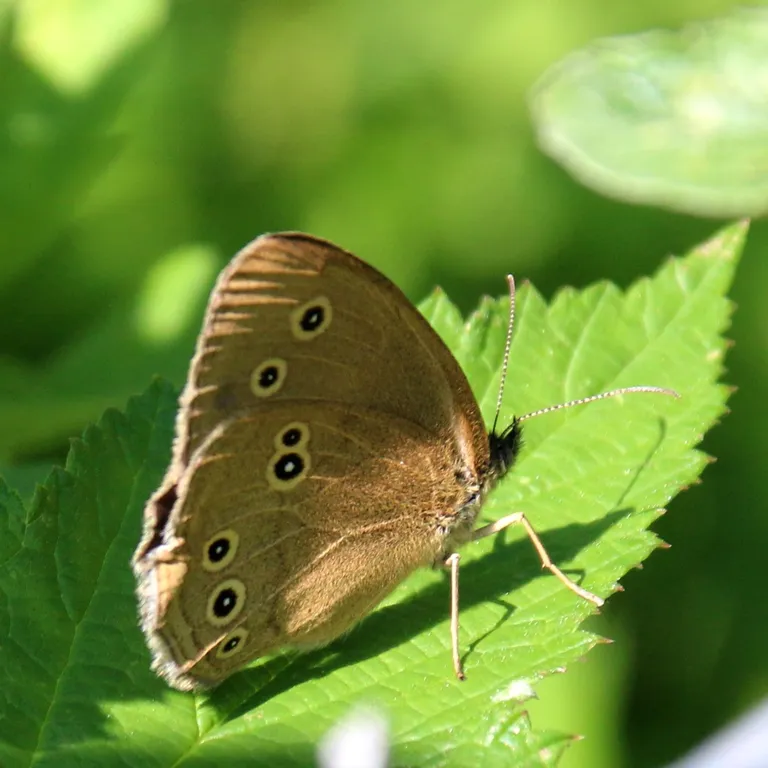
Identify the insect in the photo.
Aphantopus hyperantus
